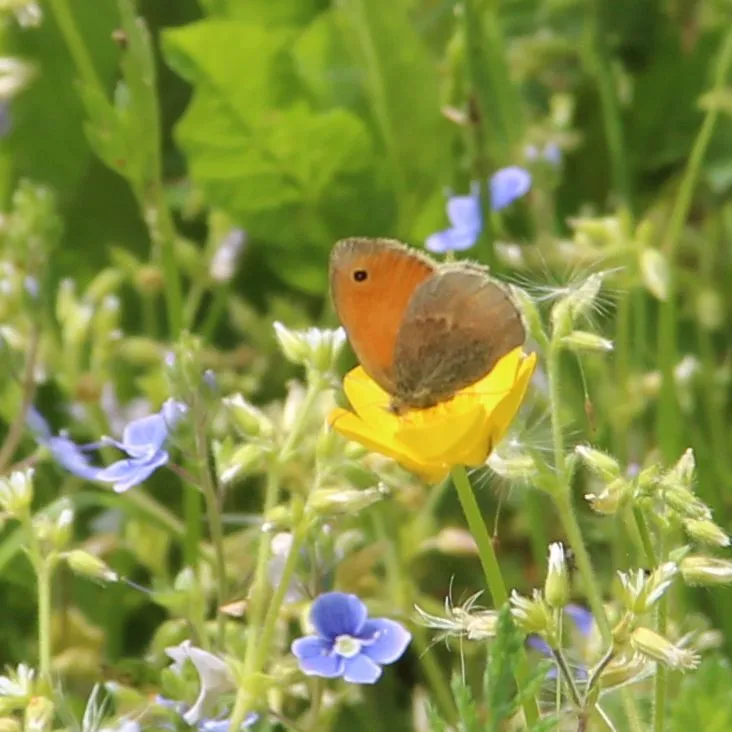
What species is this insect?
Coenonympha pamphilus
